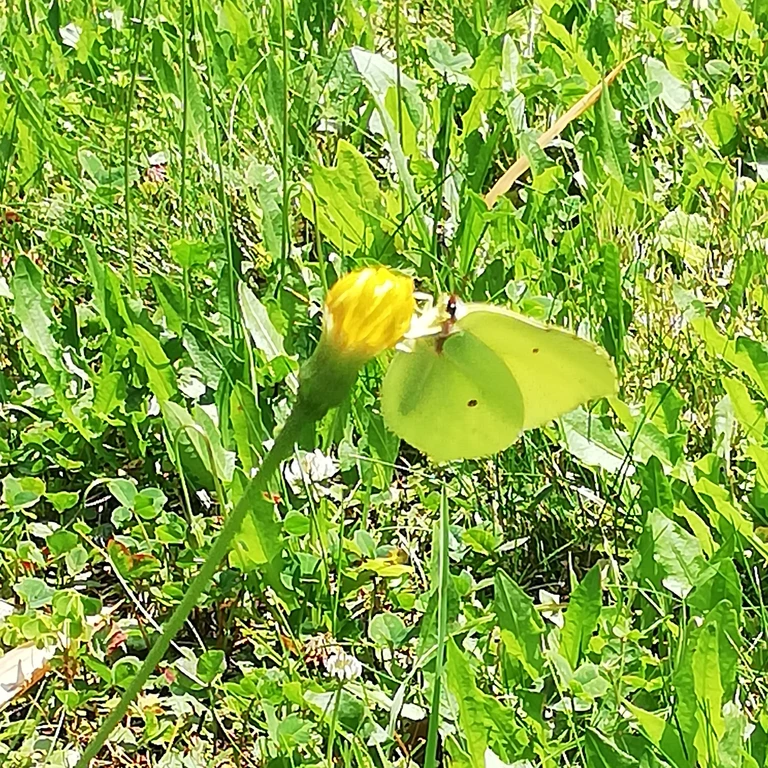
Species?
Gonepteryx rhamni
